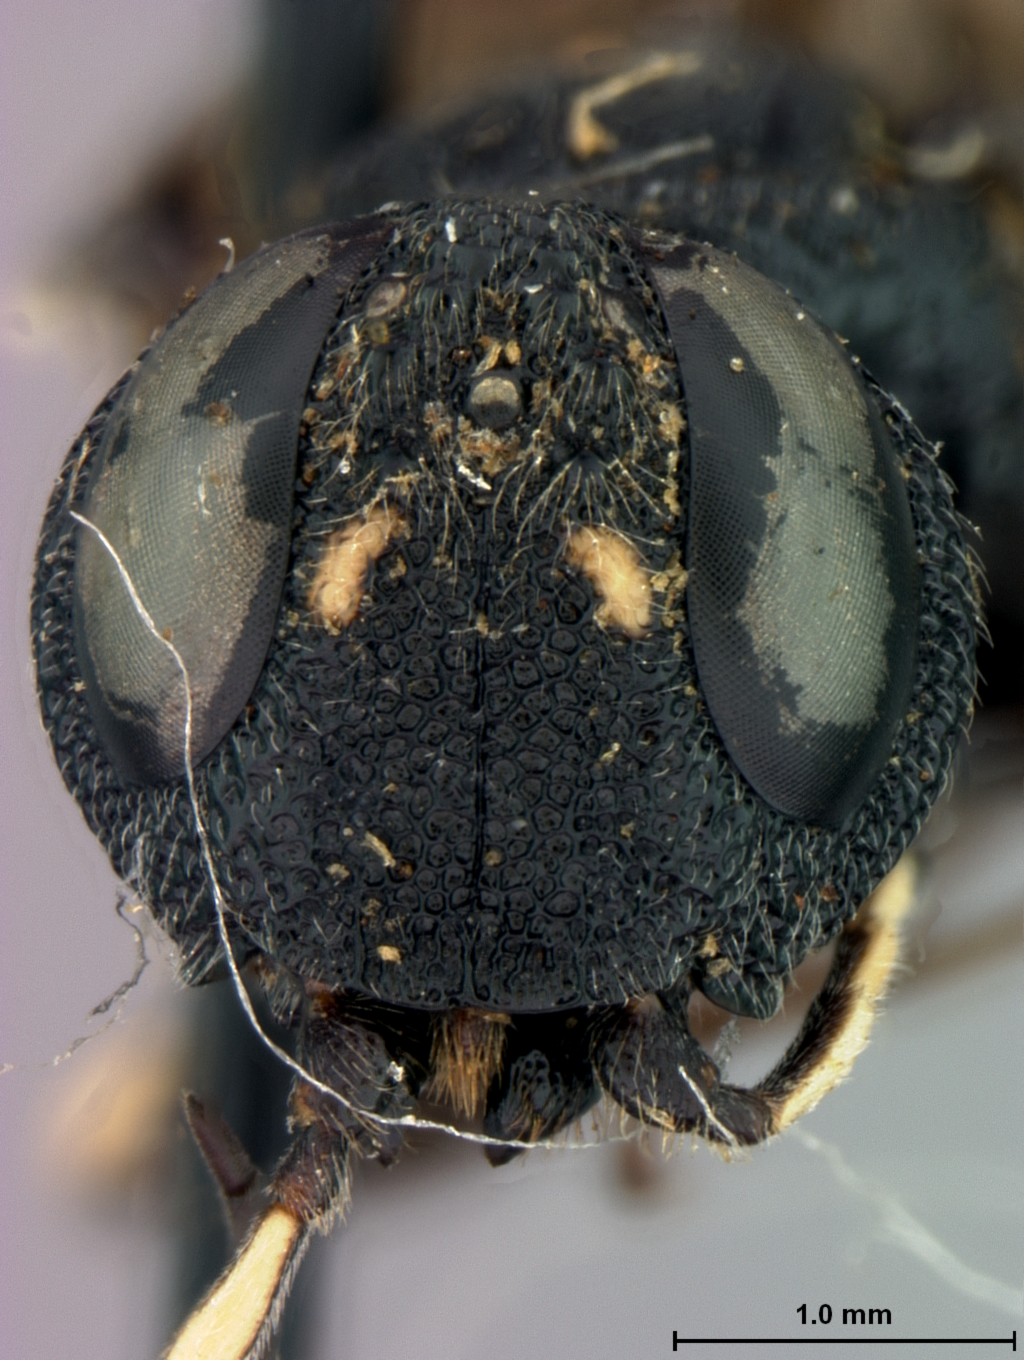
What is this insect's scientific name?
Oryssus hopkinsi
